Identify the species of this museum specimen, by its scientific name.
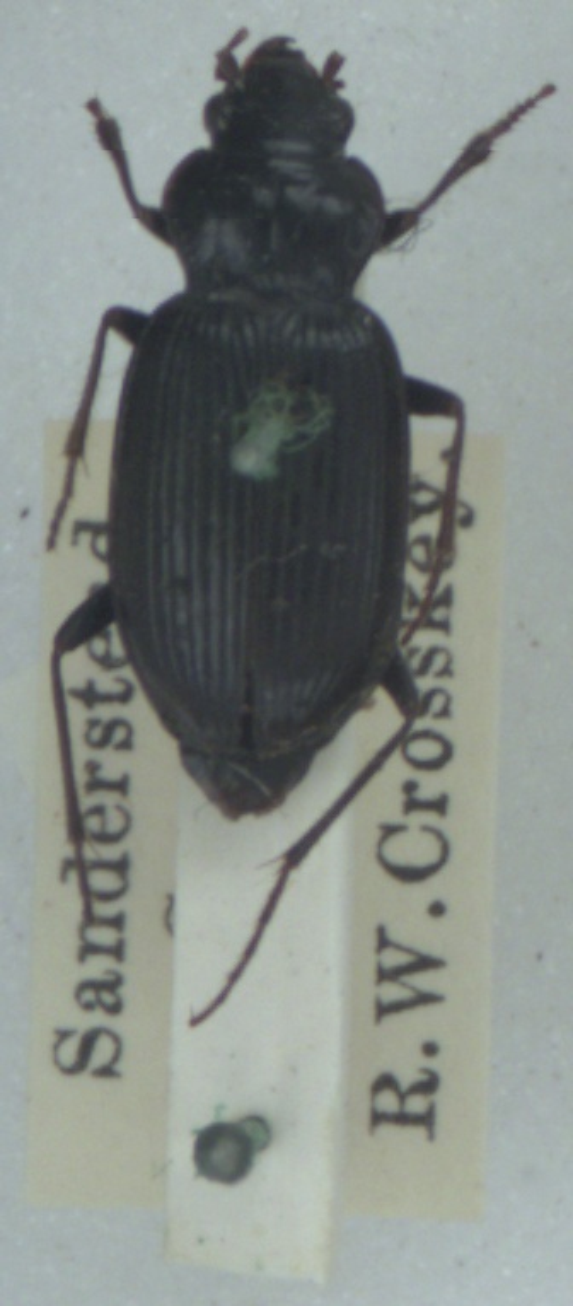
Nebria brevicollis
